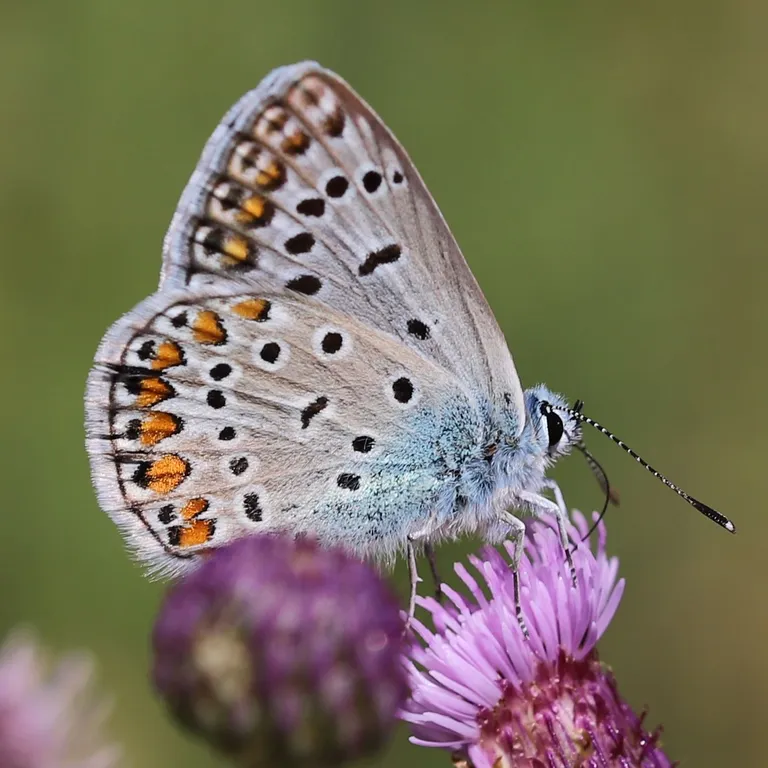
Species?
Polyommatus icarus
